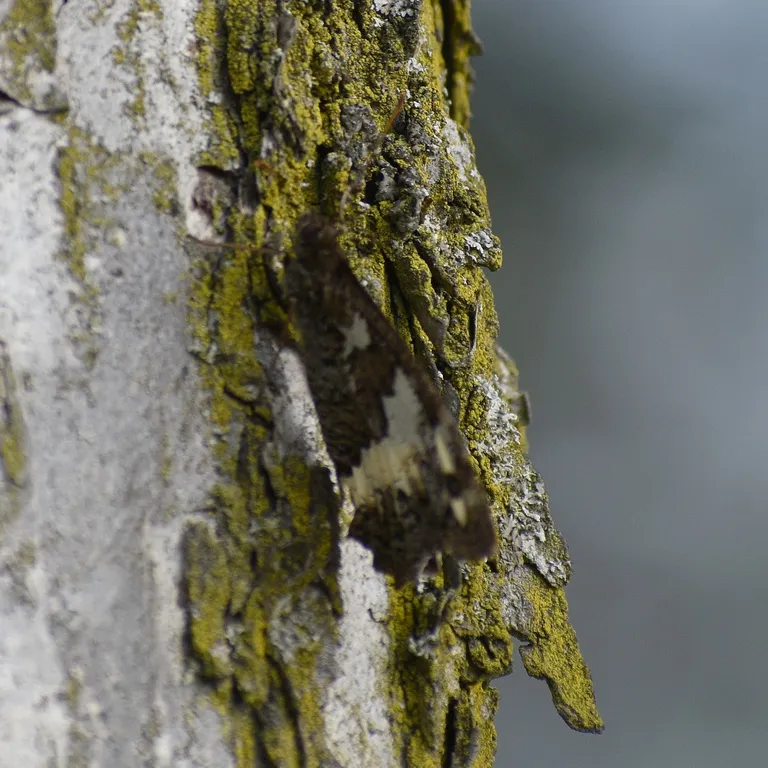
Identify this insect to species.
Brintesia circe
